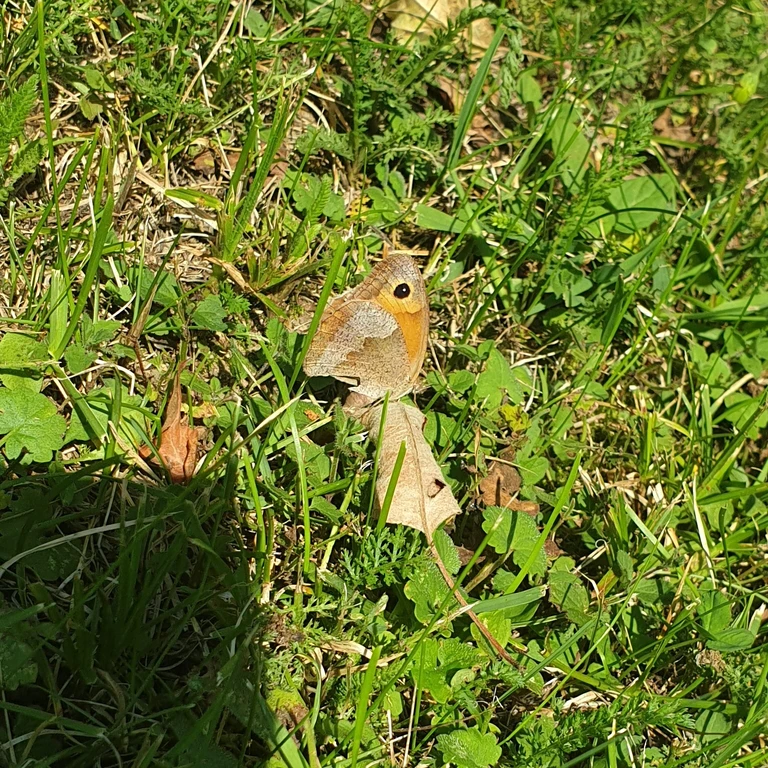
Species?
Maniola jurtina
